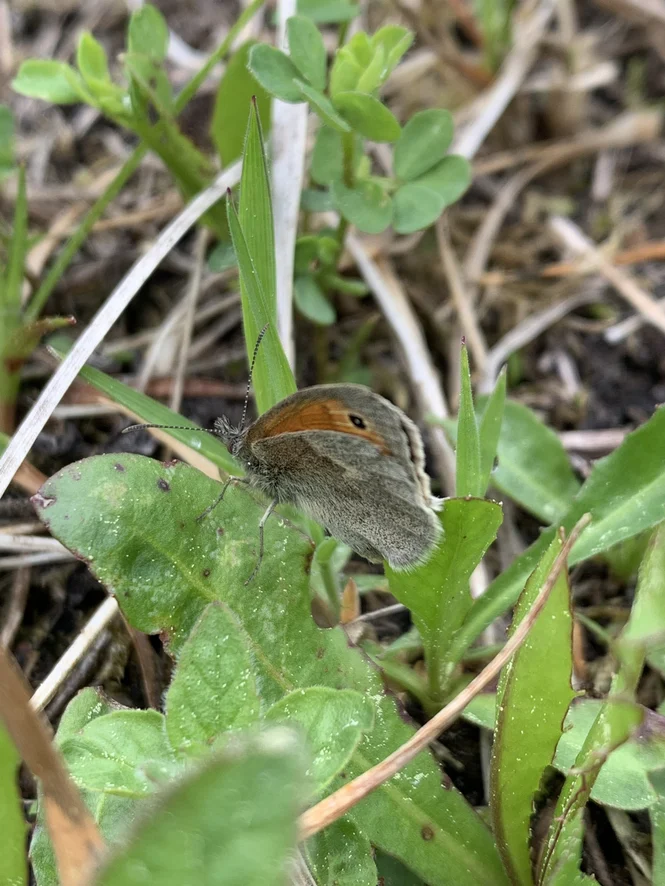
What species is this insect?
Coenonympha pamphilus
